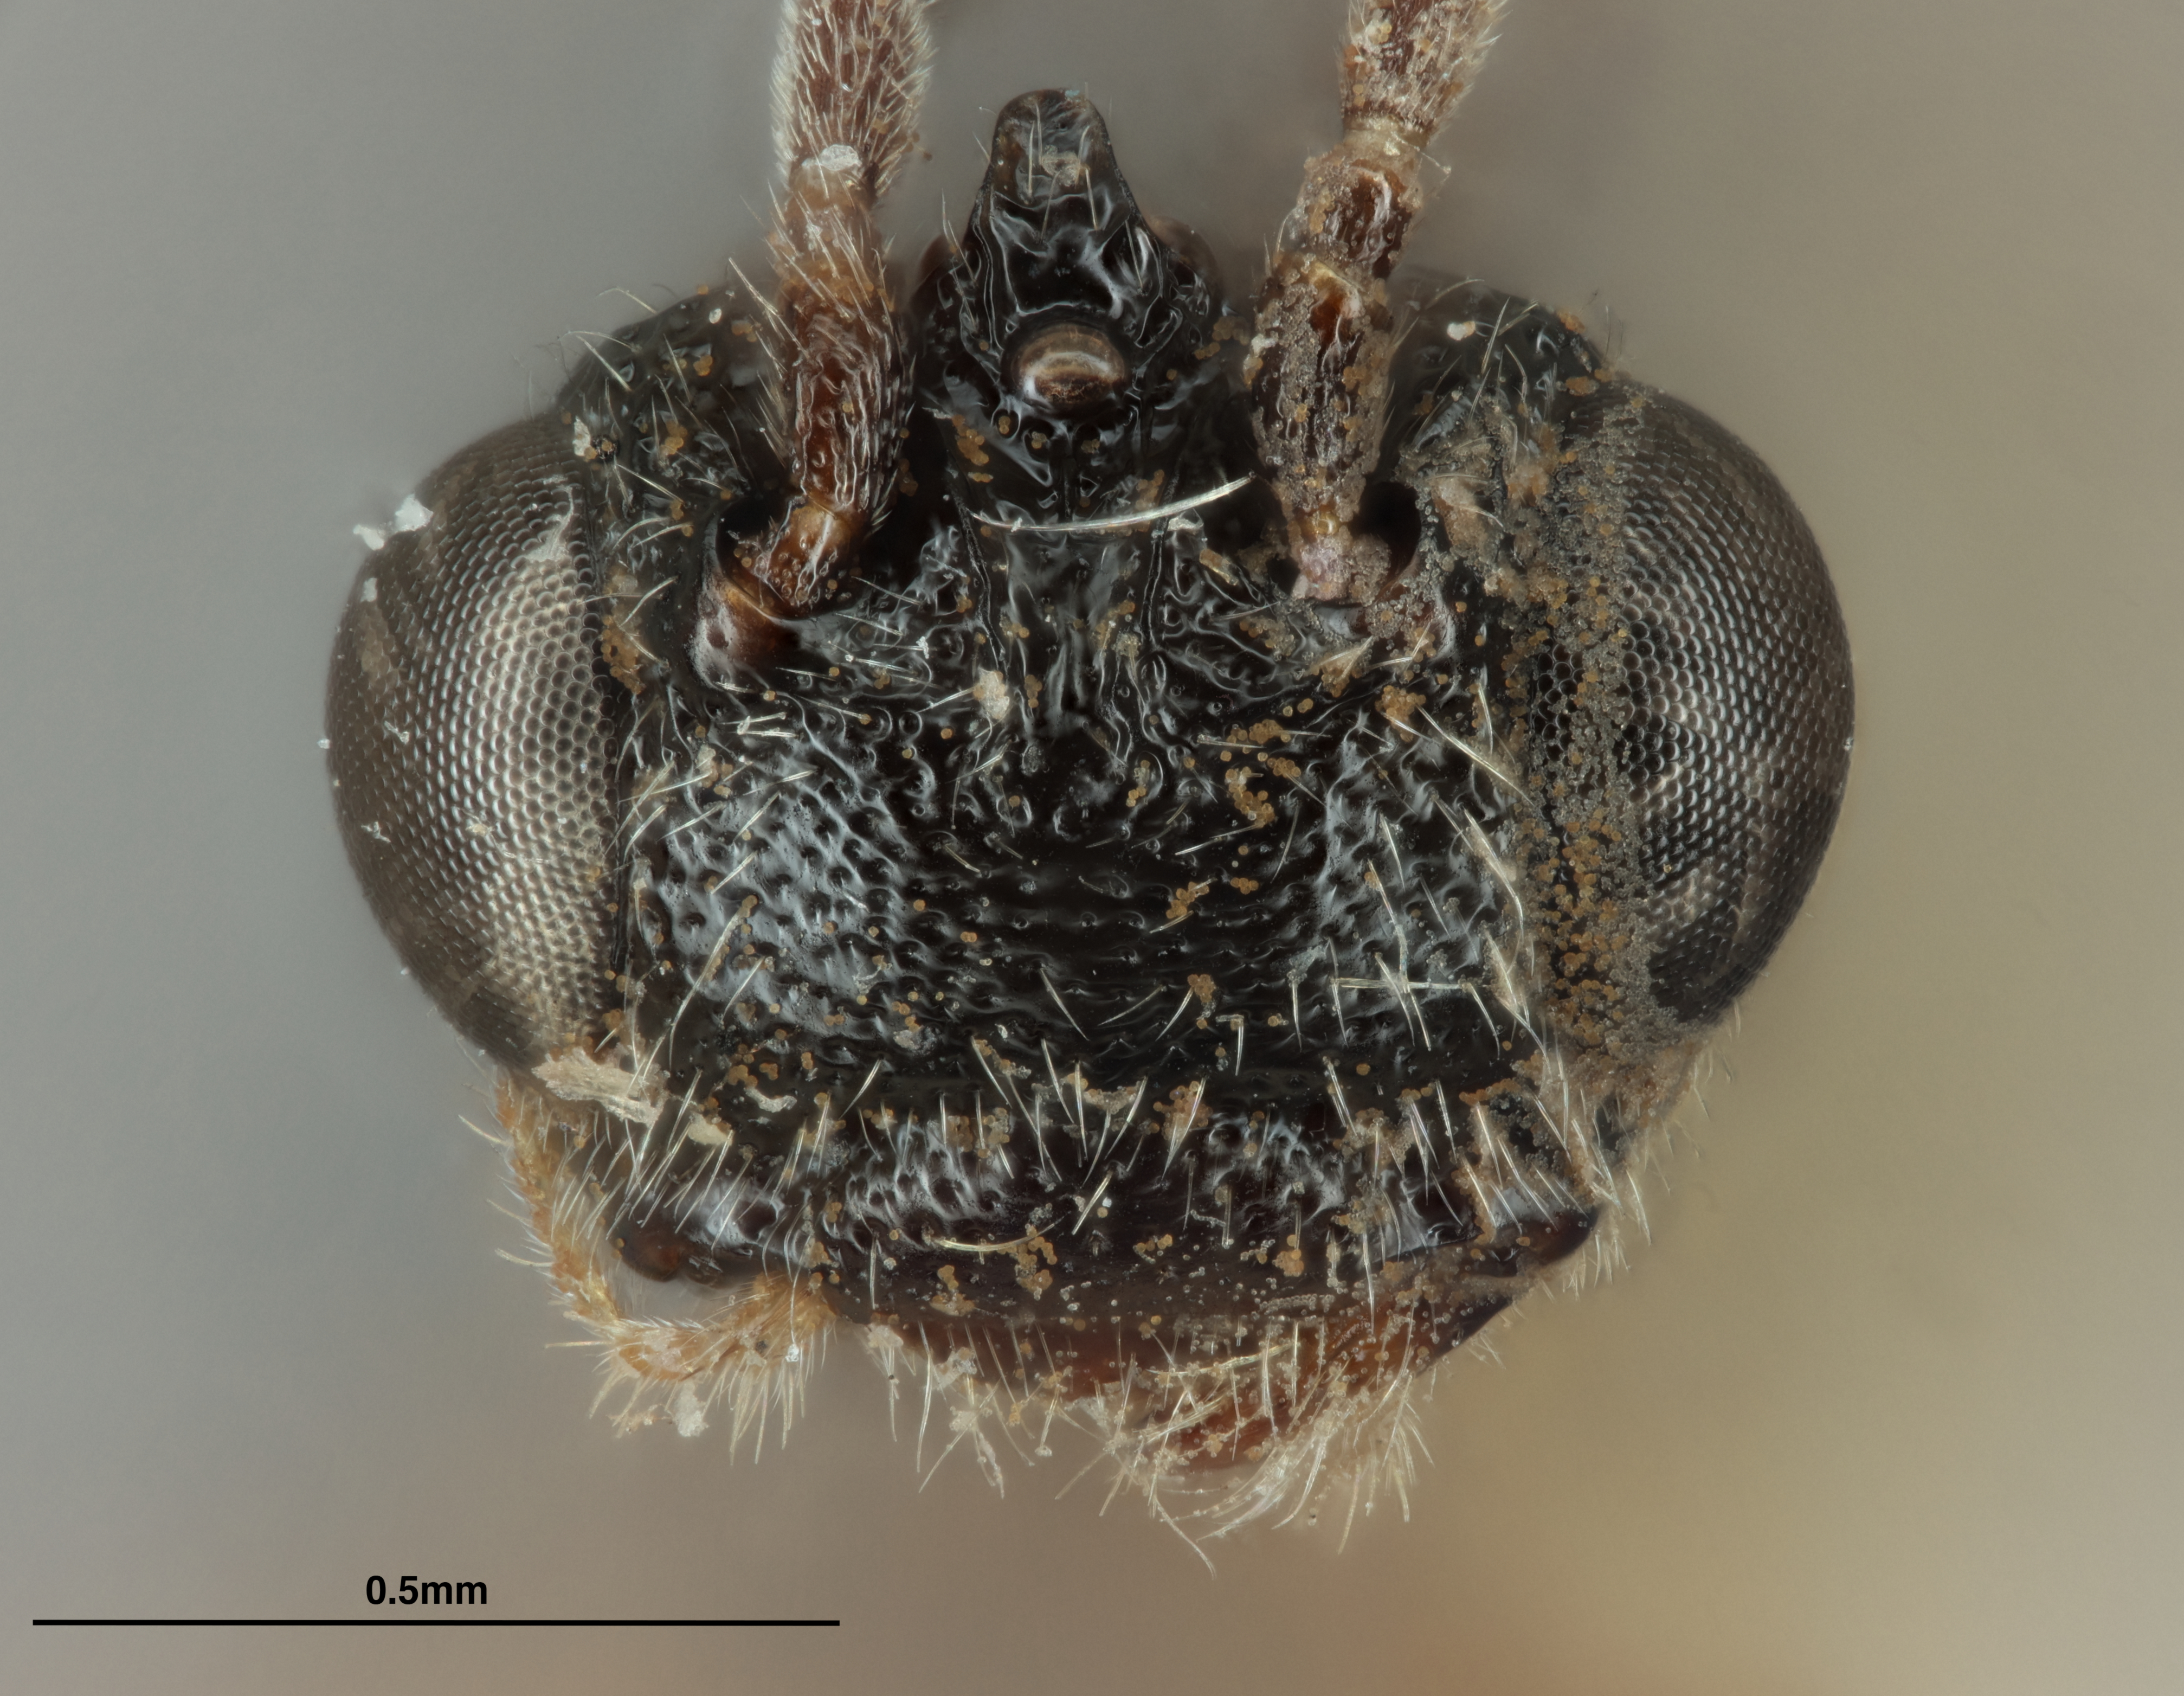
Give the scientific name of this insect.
Urosigalphus tamaulipas
